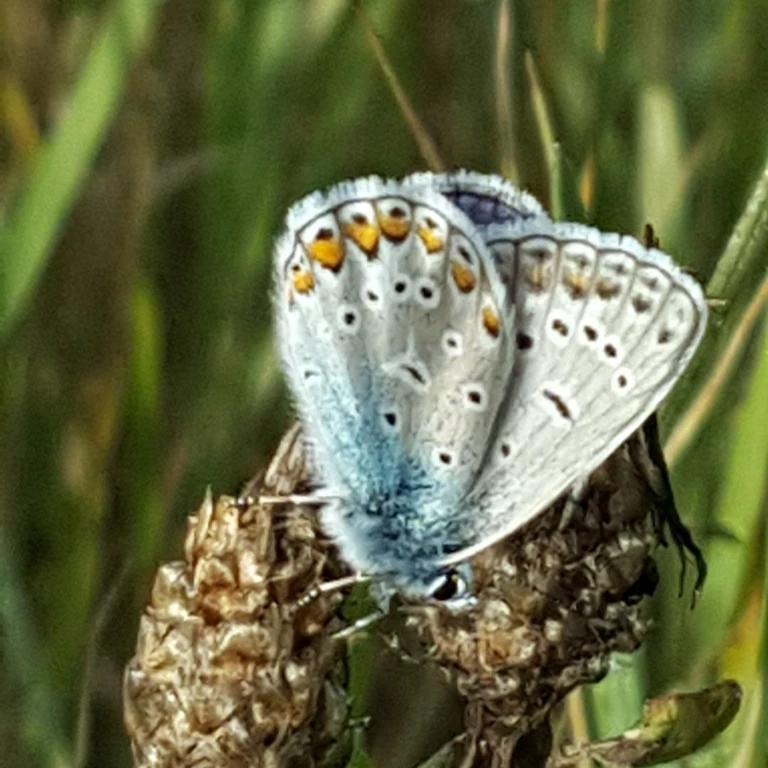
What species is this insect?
Polyommatus icarus
